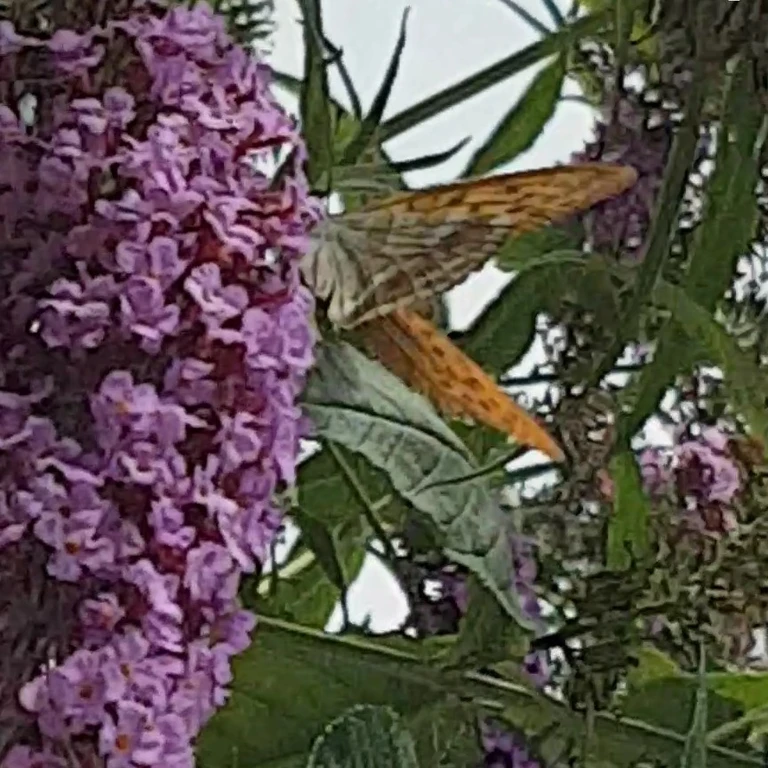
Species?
Argynnis paphia
